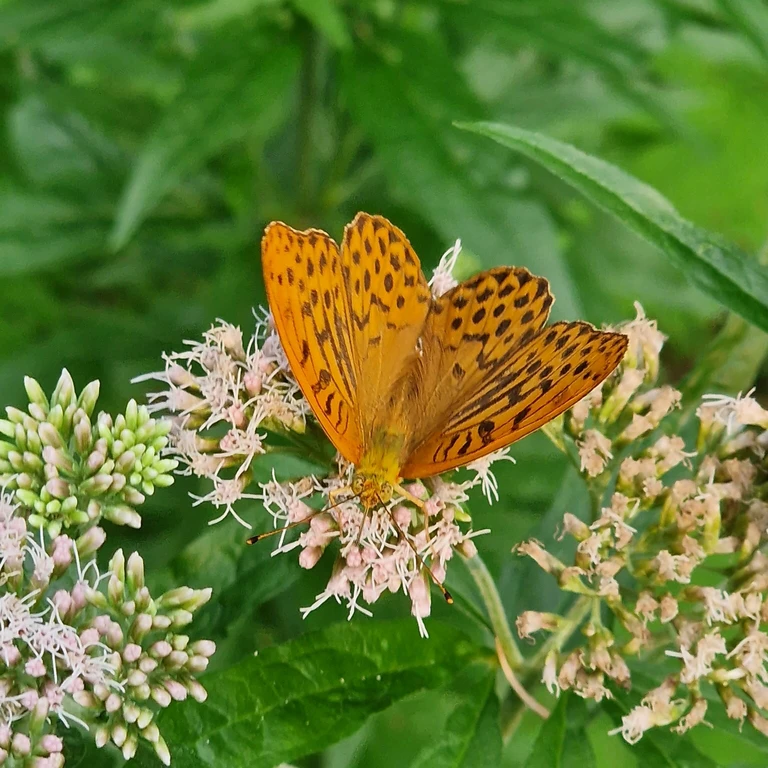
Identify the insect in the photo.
Argynnis paphia
